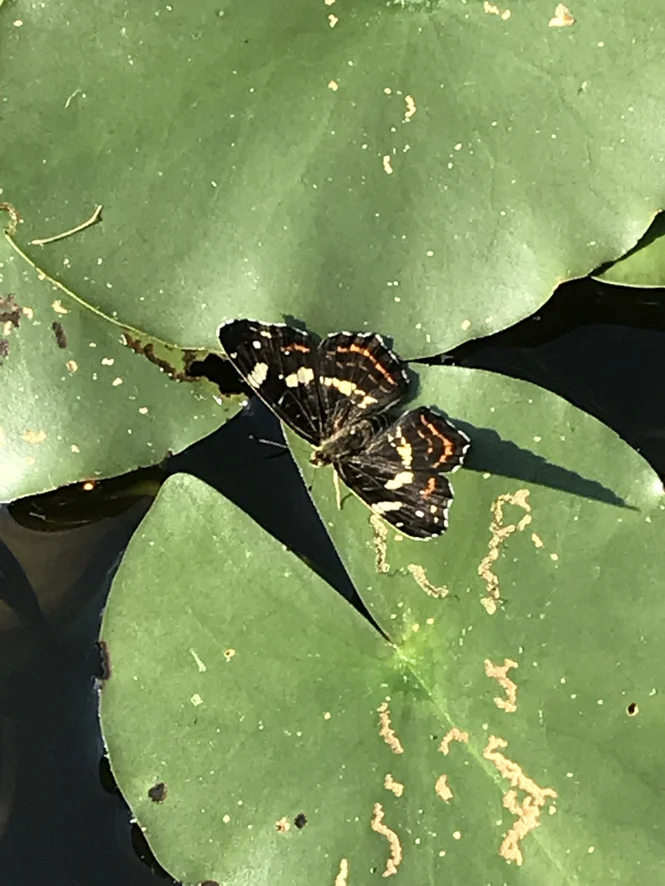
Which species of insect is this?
Araschnia levana
